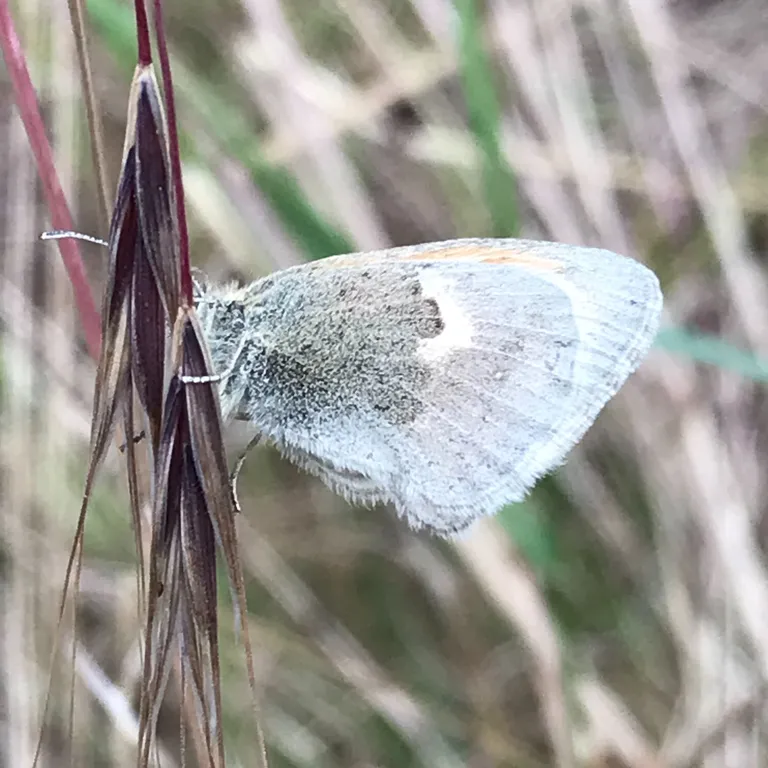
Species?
Coenonympha pamphilus
